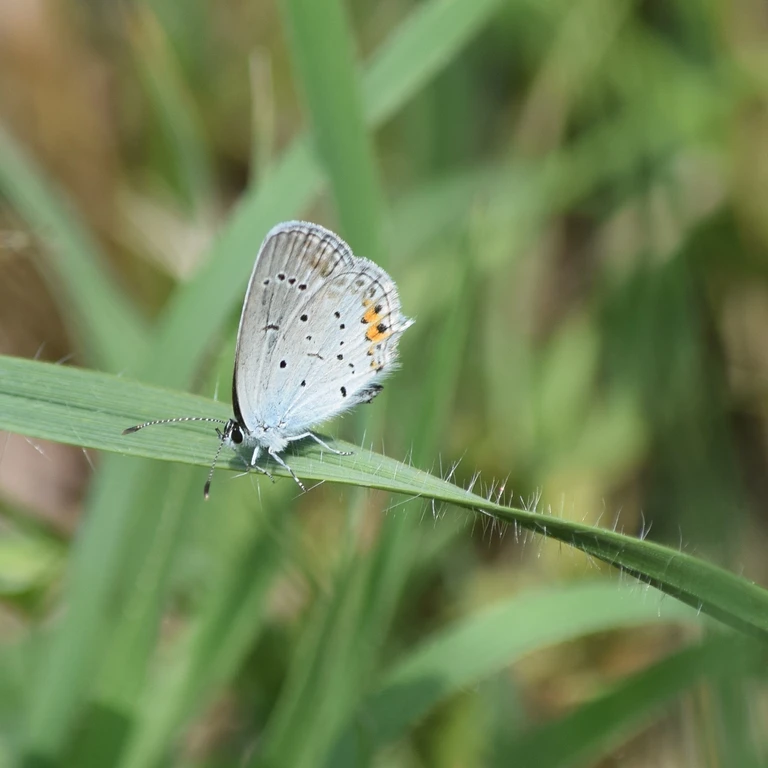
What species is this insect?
Cupido argiades (also Elkalyce argiades)
